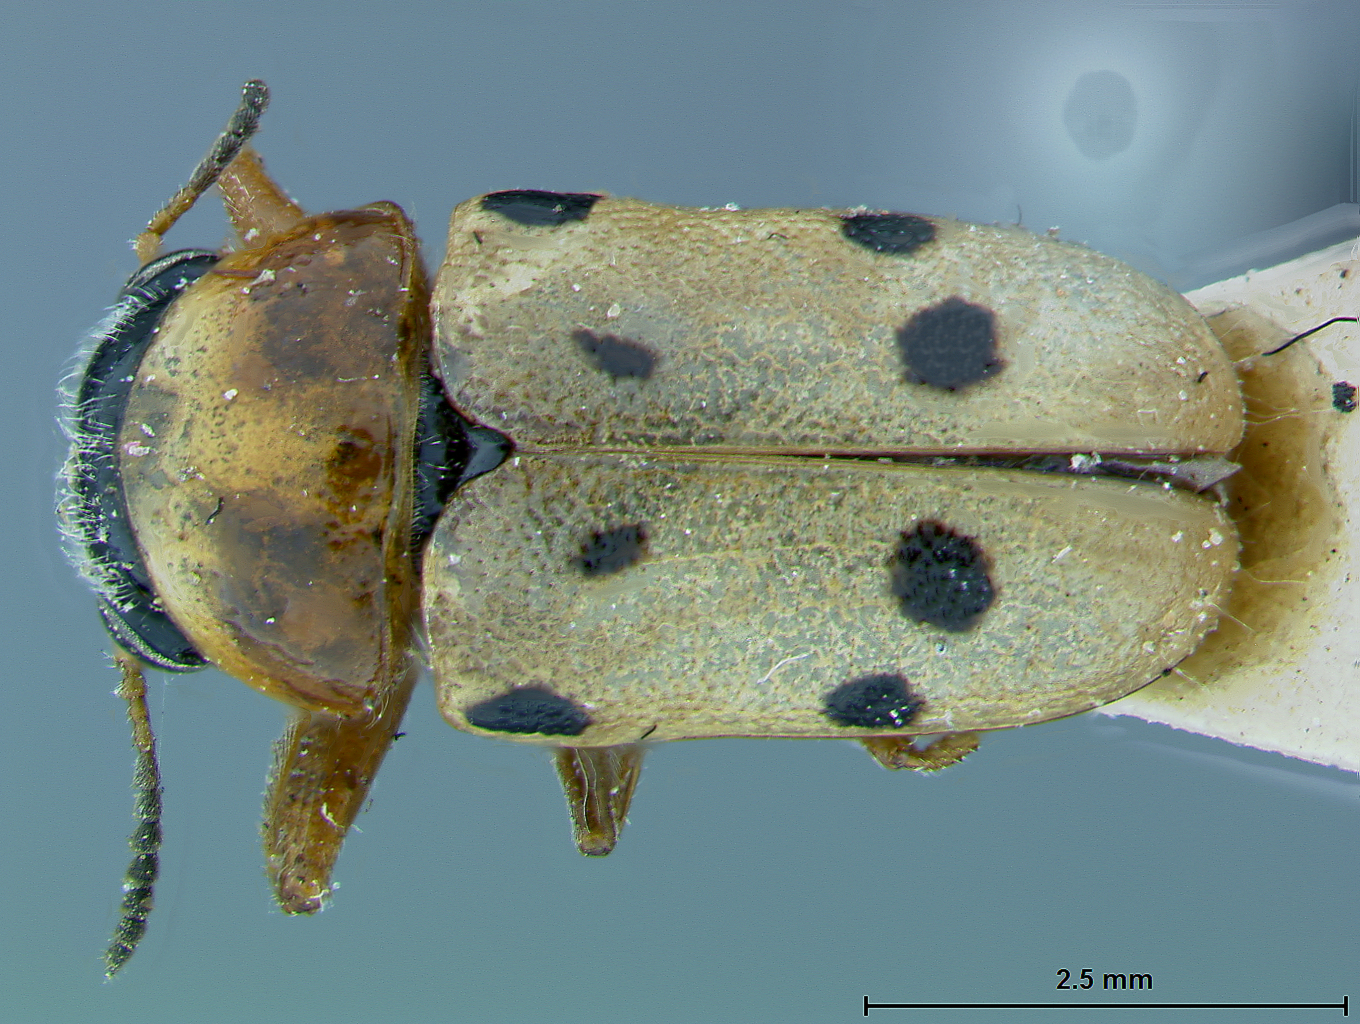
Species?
Titubaea minor
